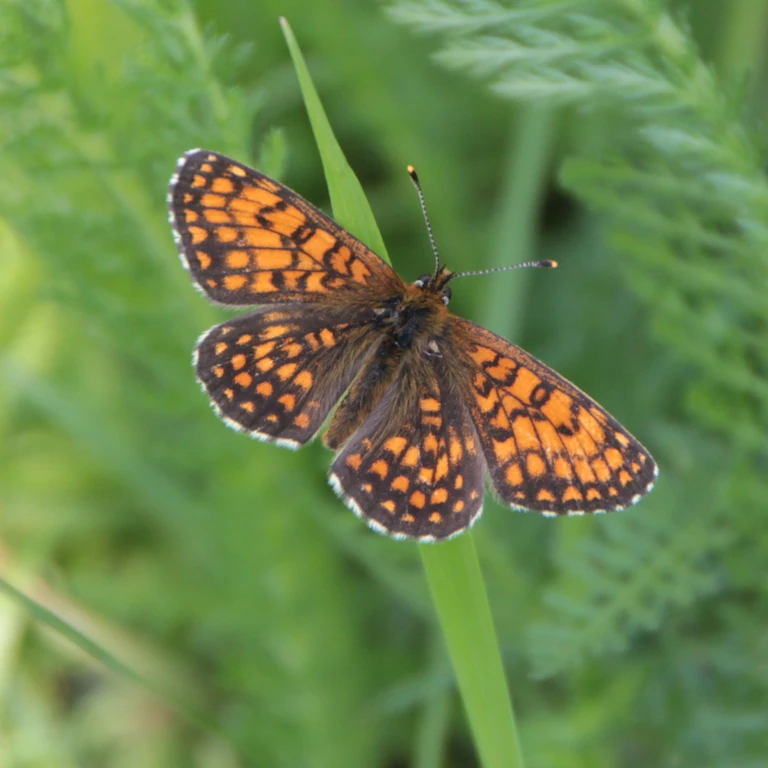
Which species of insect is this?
Melitaea athalia
